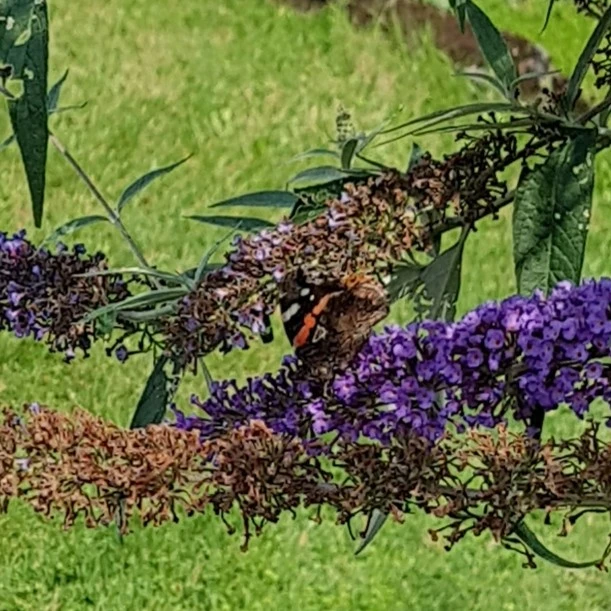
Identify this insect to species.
Vanessa atalanta
